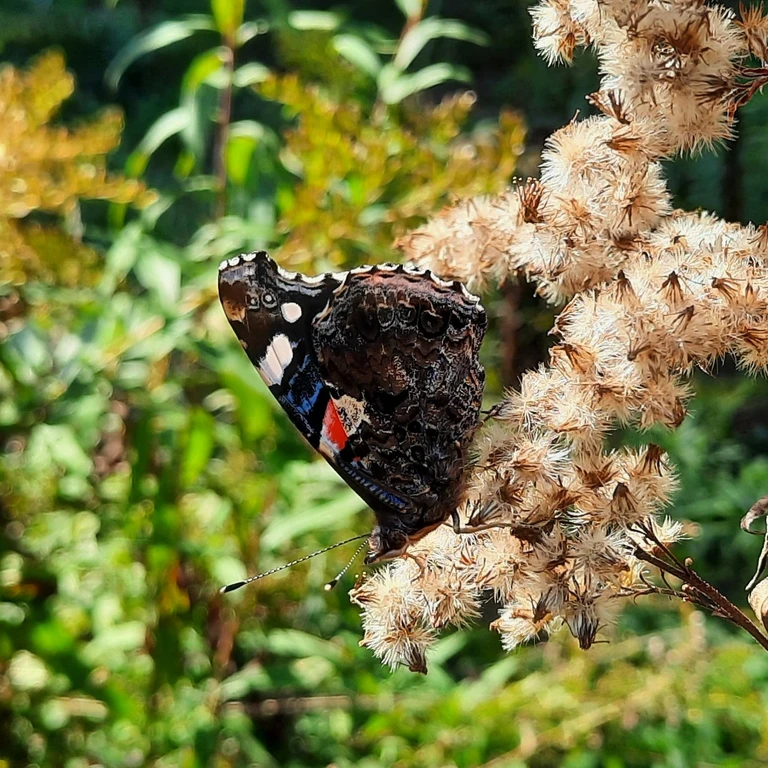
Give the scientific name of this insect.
Vanessa atalanta
